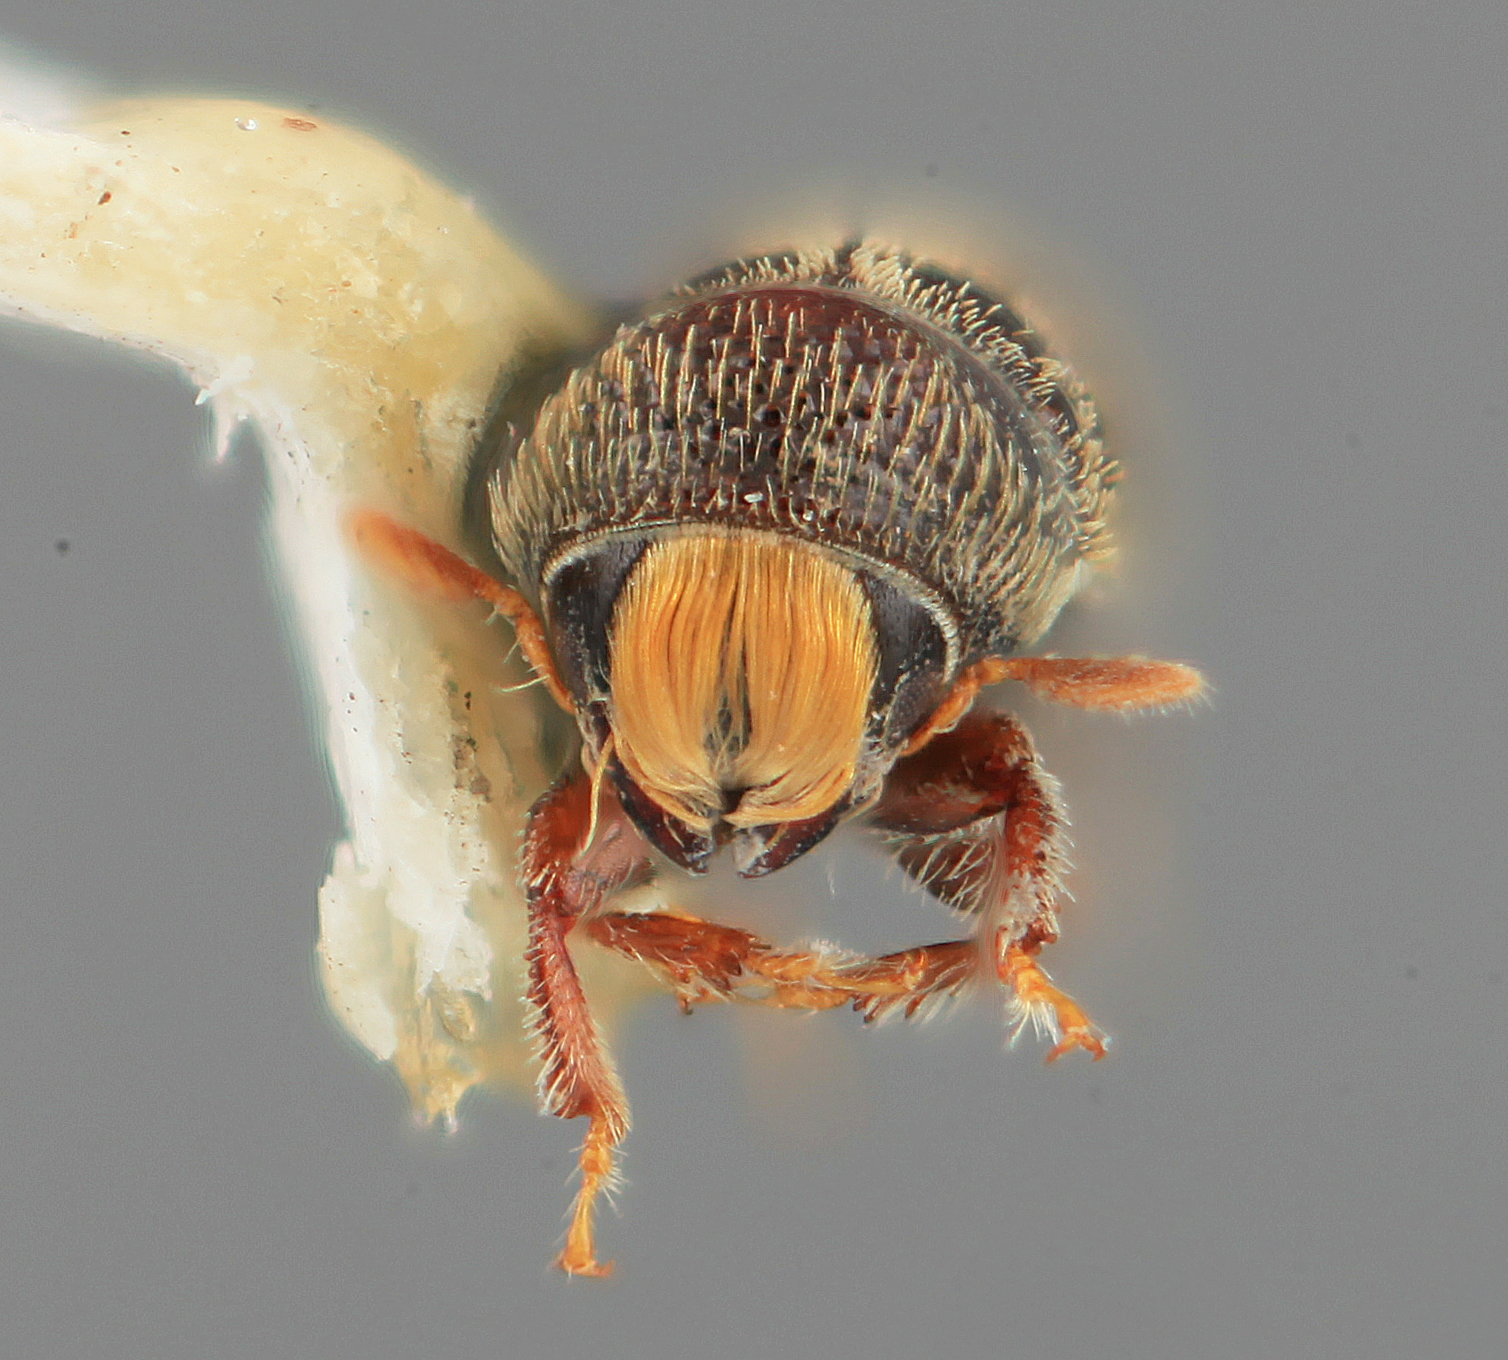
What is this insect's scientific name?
Pseudopityophthorus tropicalis
